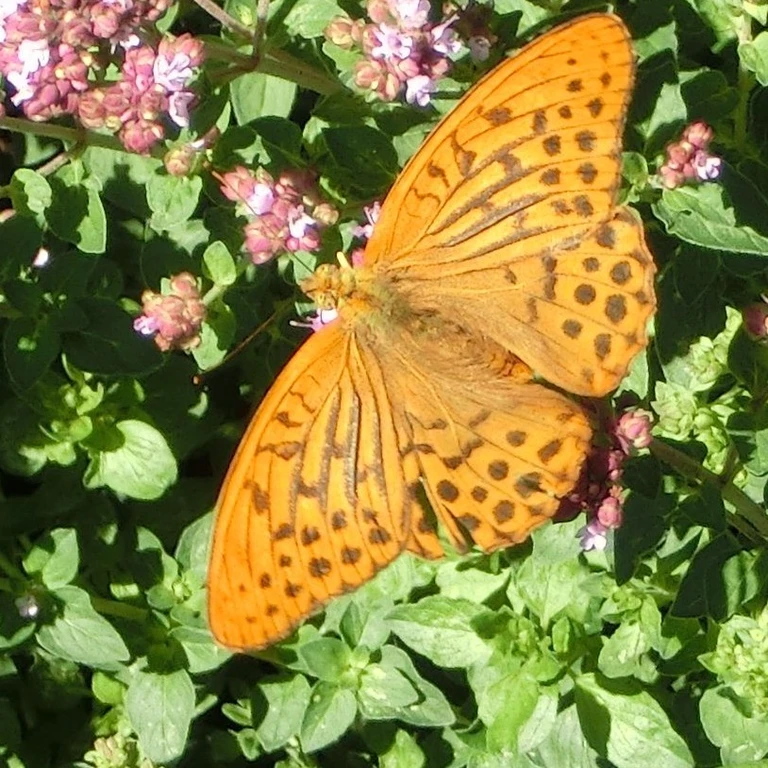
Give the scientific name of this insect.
Argynnis paphia
